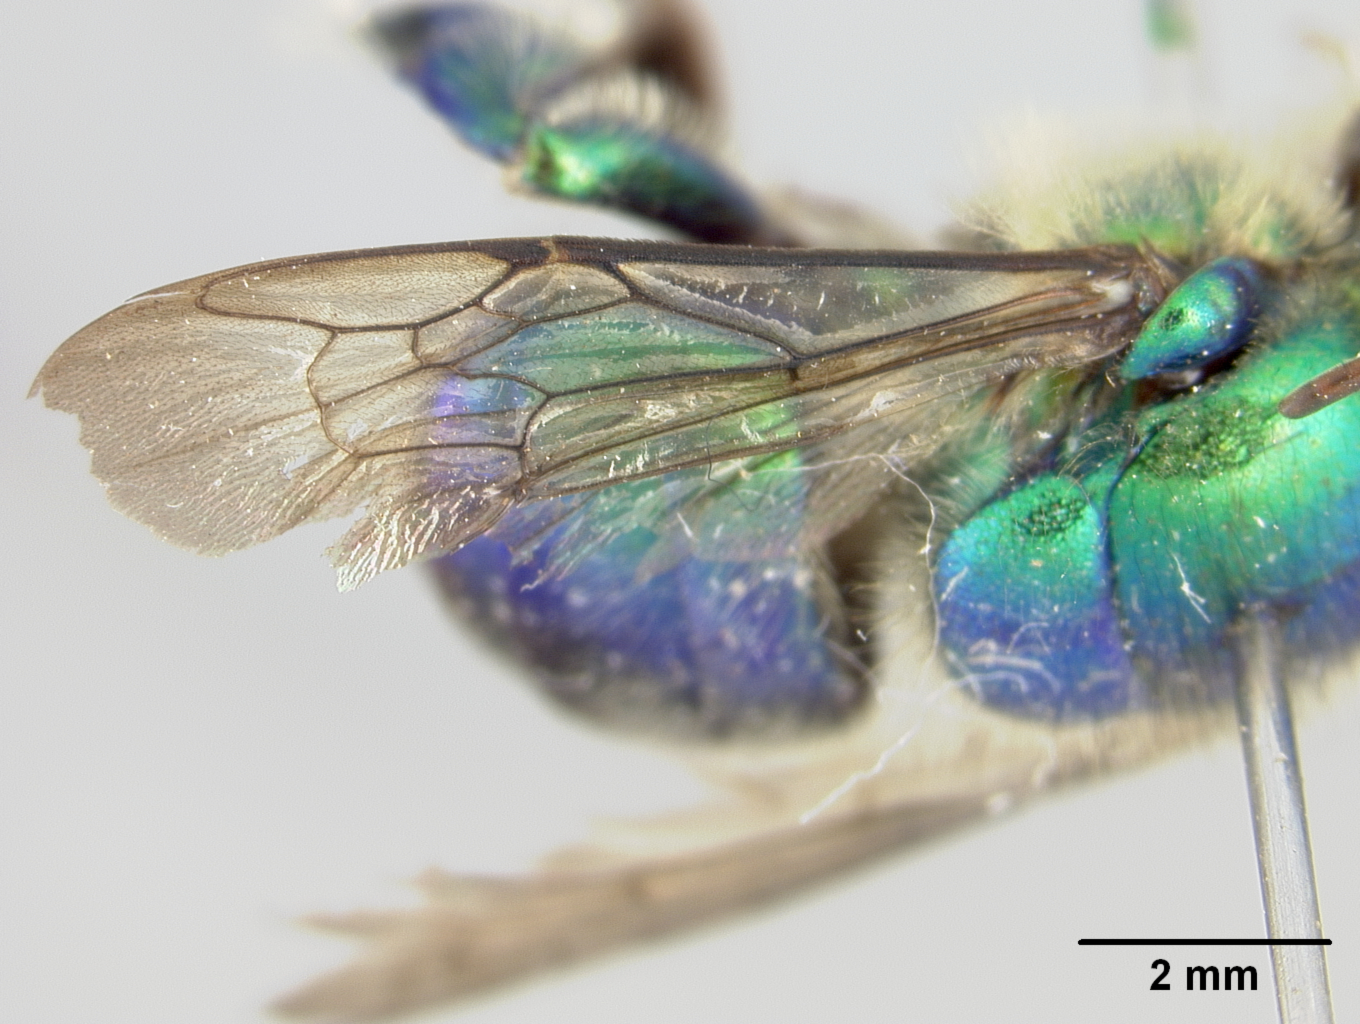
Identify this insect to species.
Euglossa nigrosignata
